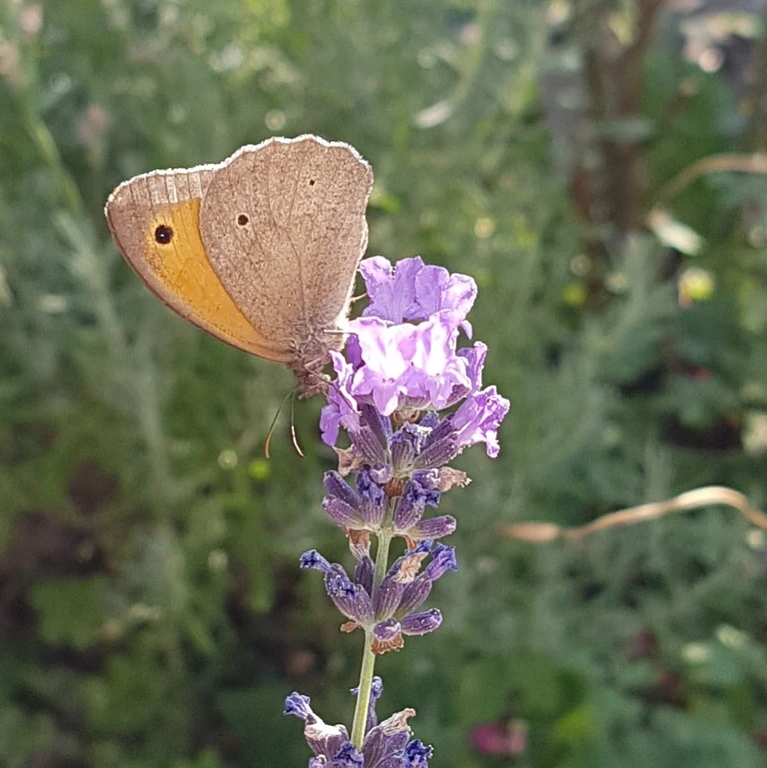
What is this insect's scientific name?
Maniola jurtina
